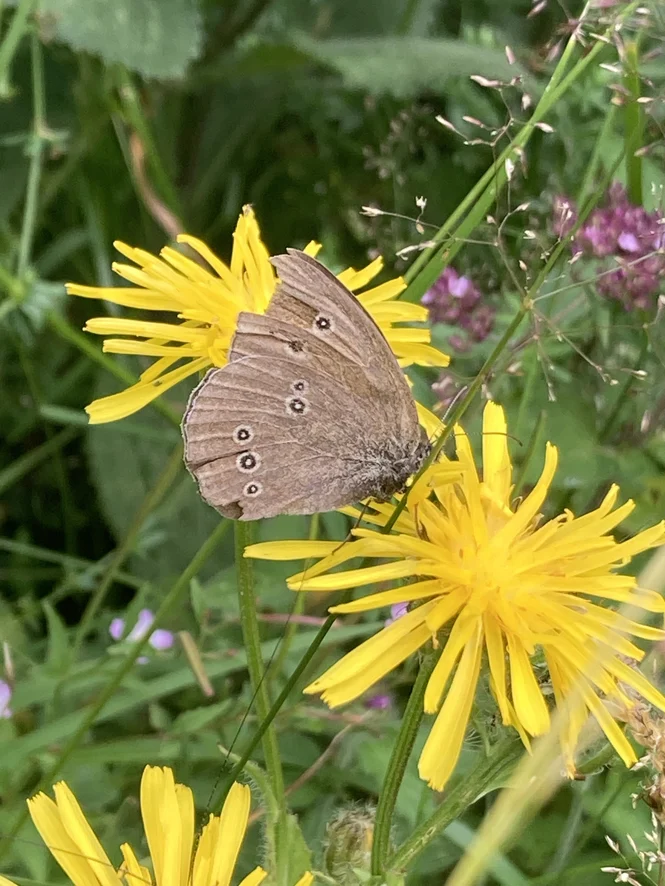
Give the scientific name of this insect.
Aphantopus hyperantus
